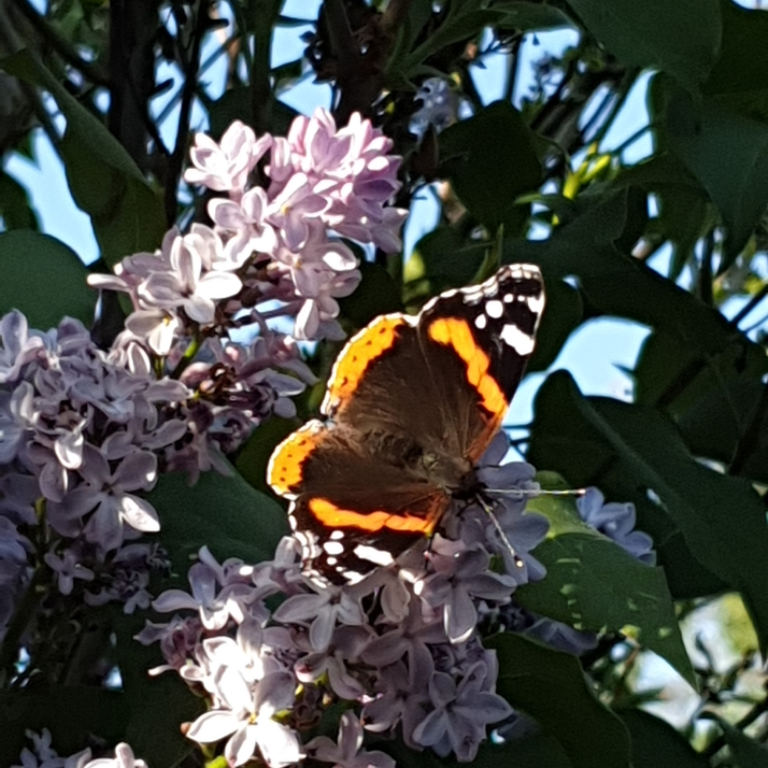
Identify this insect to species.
Vanessa atalanta
